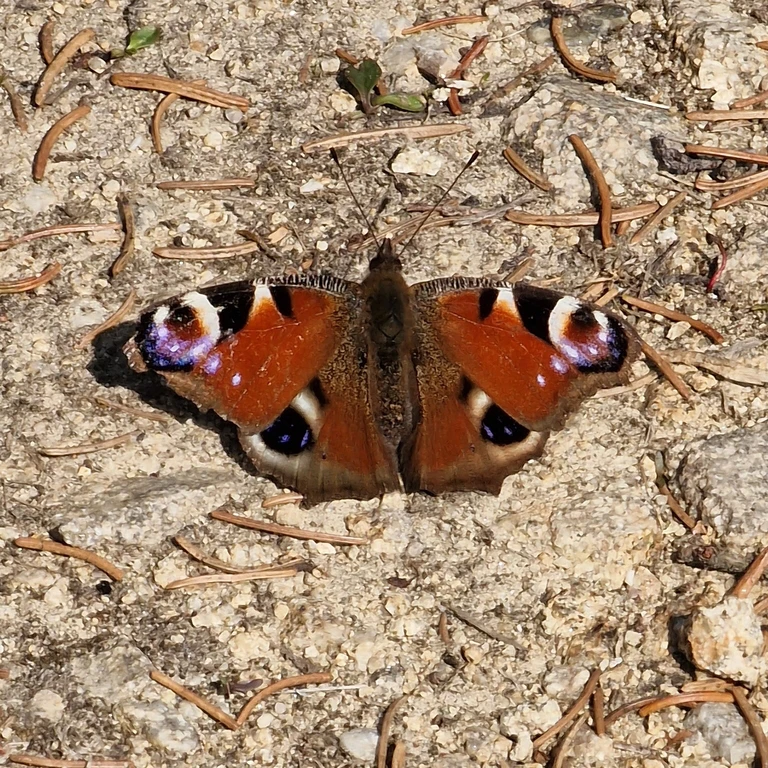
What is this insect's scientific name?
Aglais io
